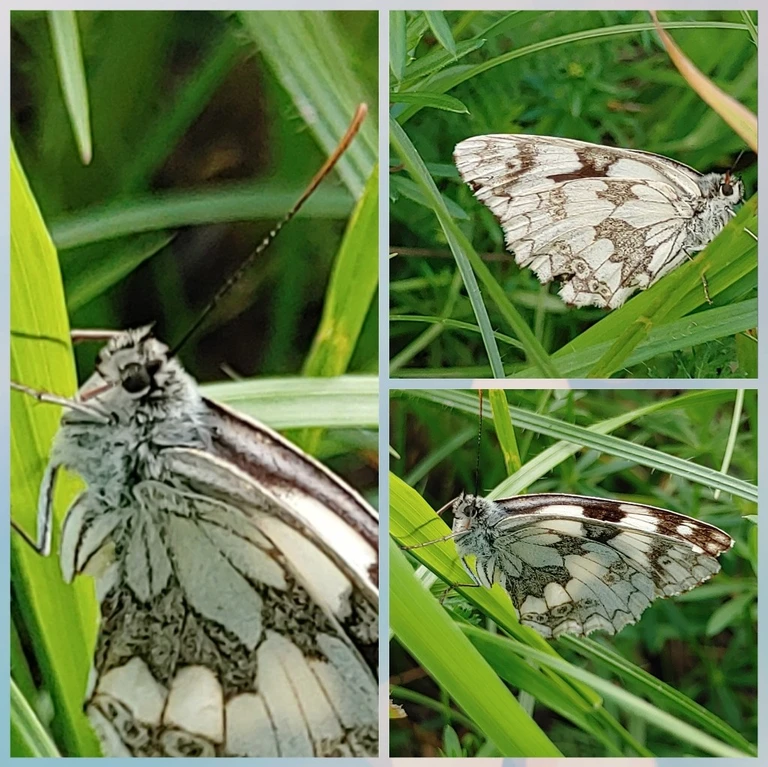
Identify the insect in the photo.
Melanargia galathea
